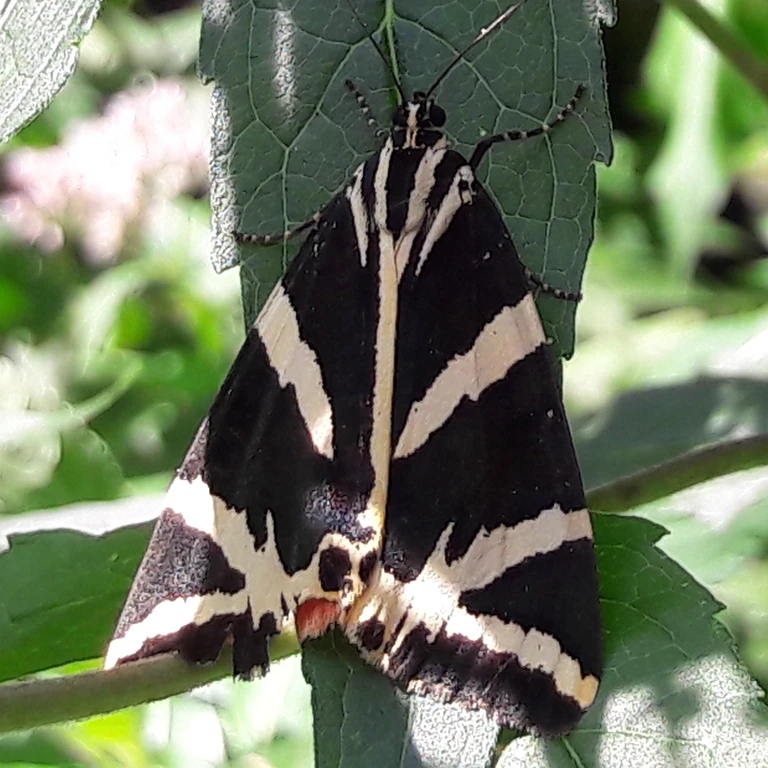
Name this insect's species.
Euplagia quadripunctaria
